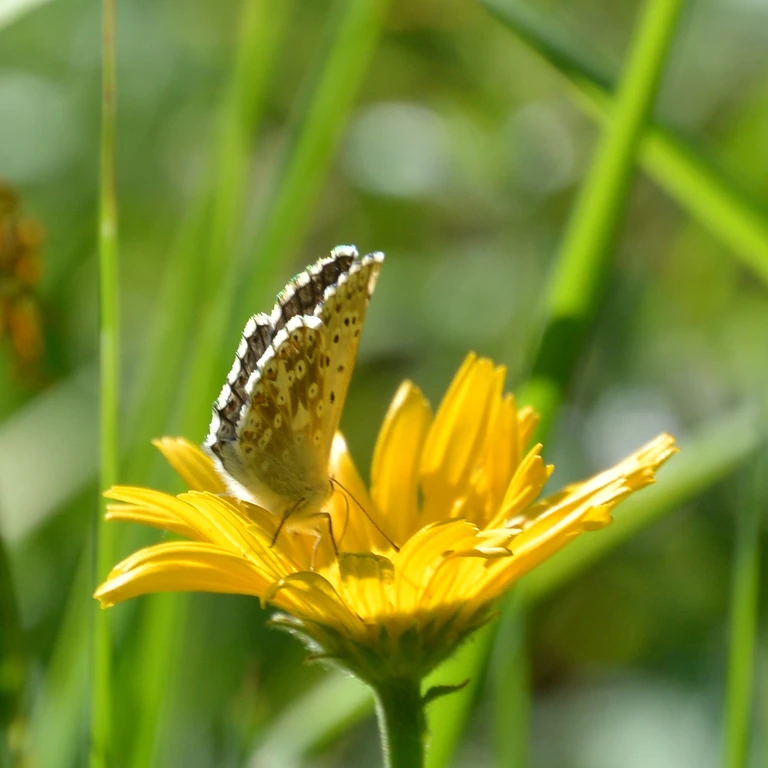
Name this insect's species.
Lysandra coridon
